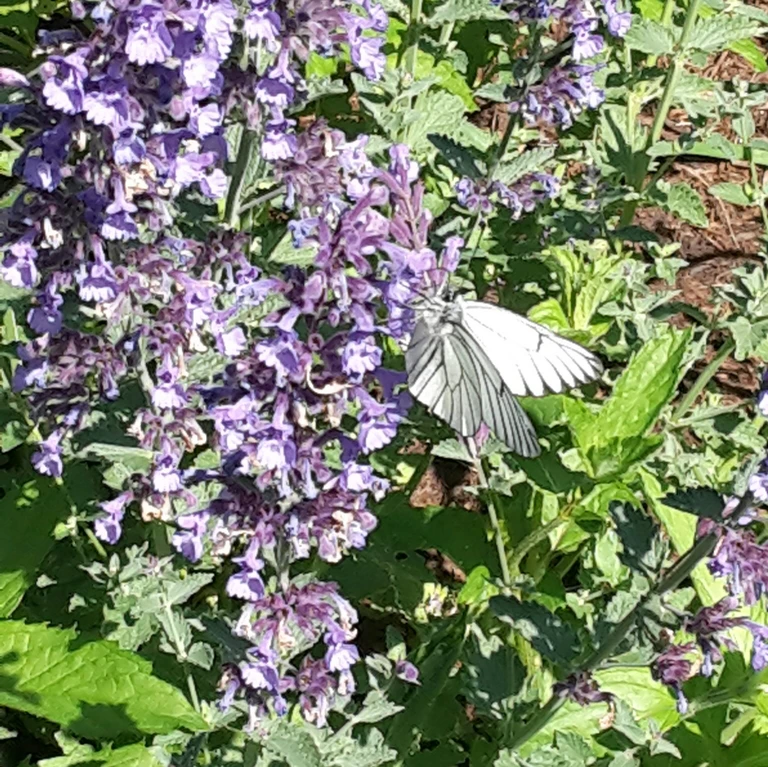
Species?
Aporia crataegi
